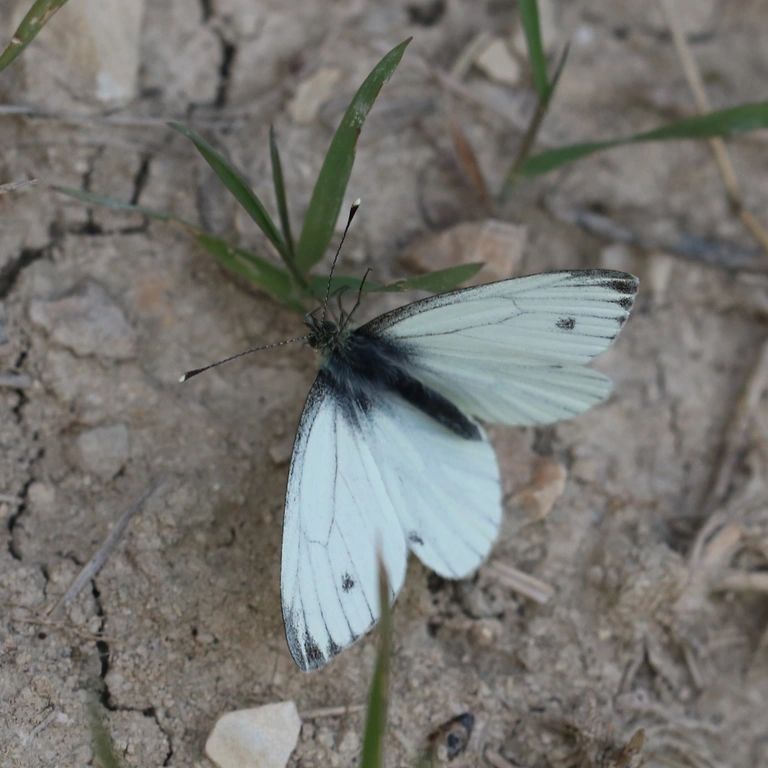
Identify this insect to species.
Pieris napi
